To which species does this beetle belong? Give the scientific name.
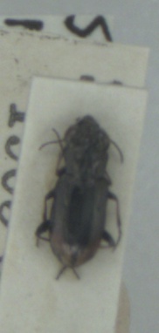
Notiophilus biguttatus
